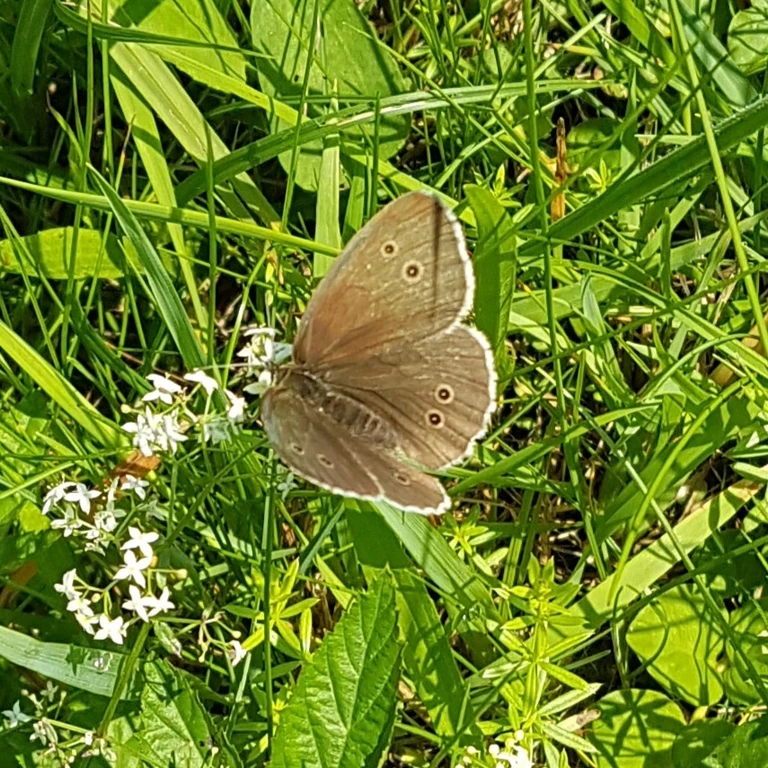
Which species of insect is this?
Aphantopus hyperantus
